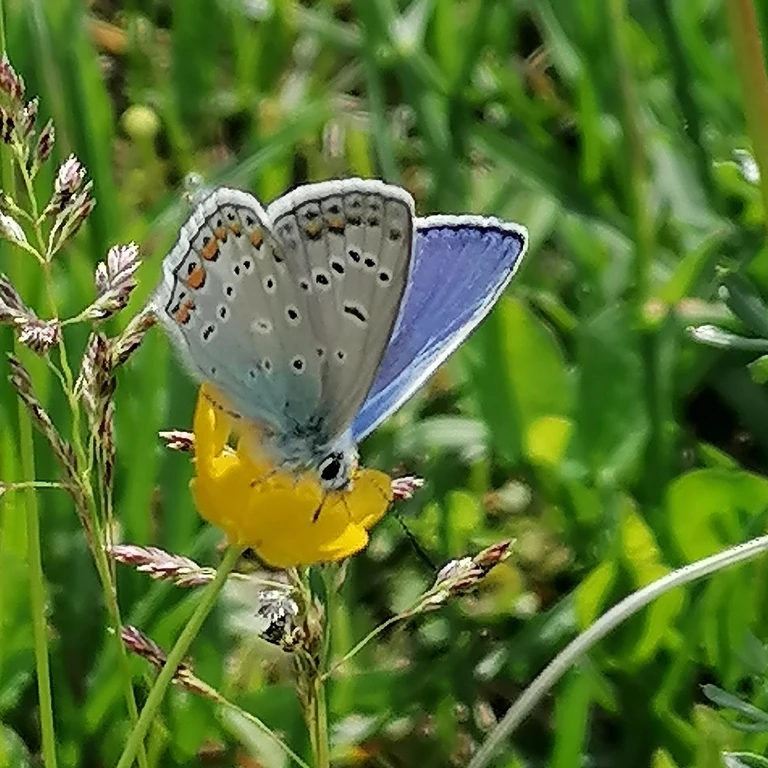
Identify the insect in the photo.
Polyommatus icarus
